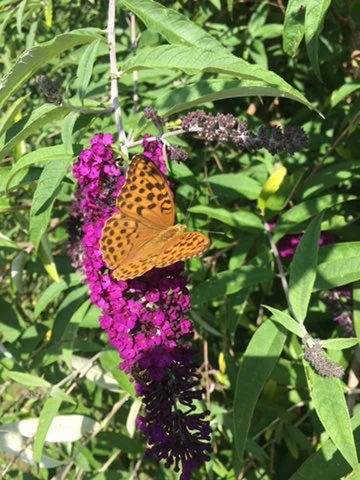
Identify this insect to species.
Argynnis paphia
